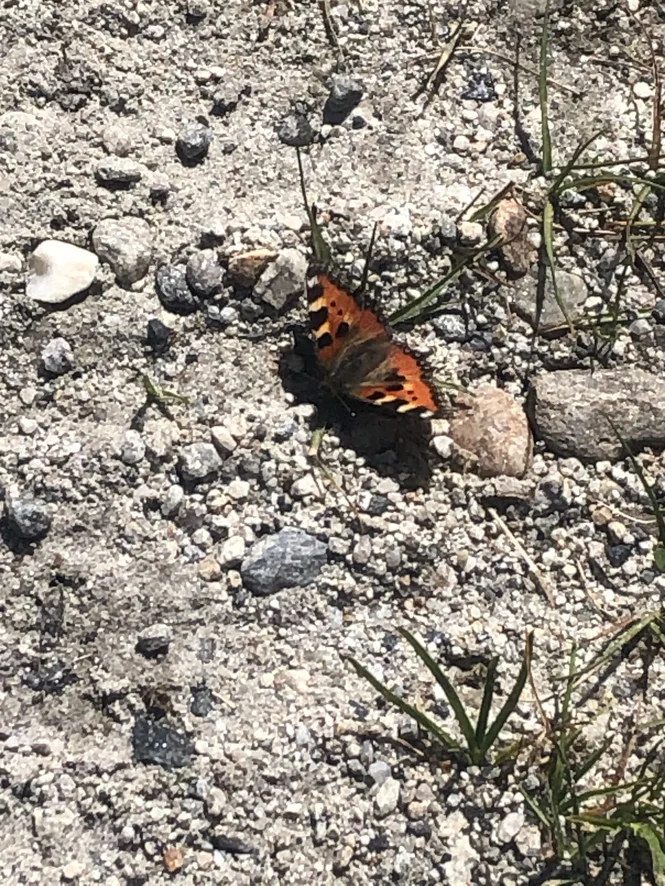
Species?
Aglais urticae
